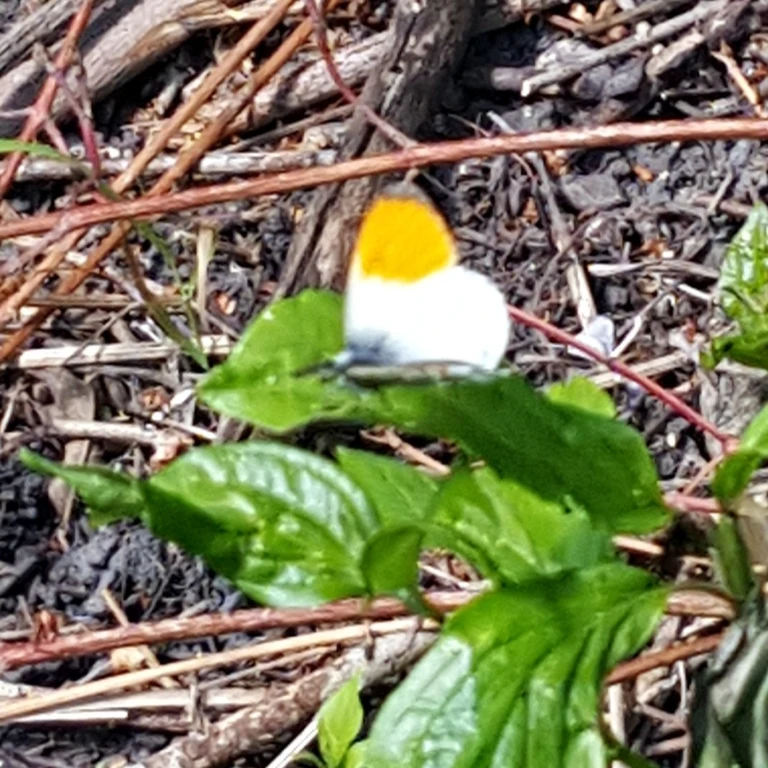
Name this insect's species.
Anthocharis cardamines
